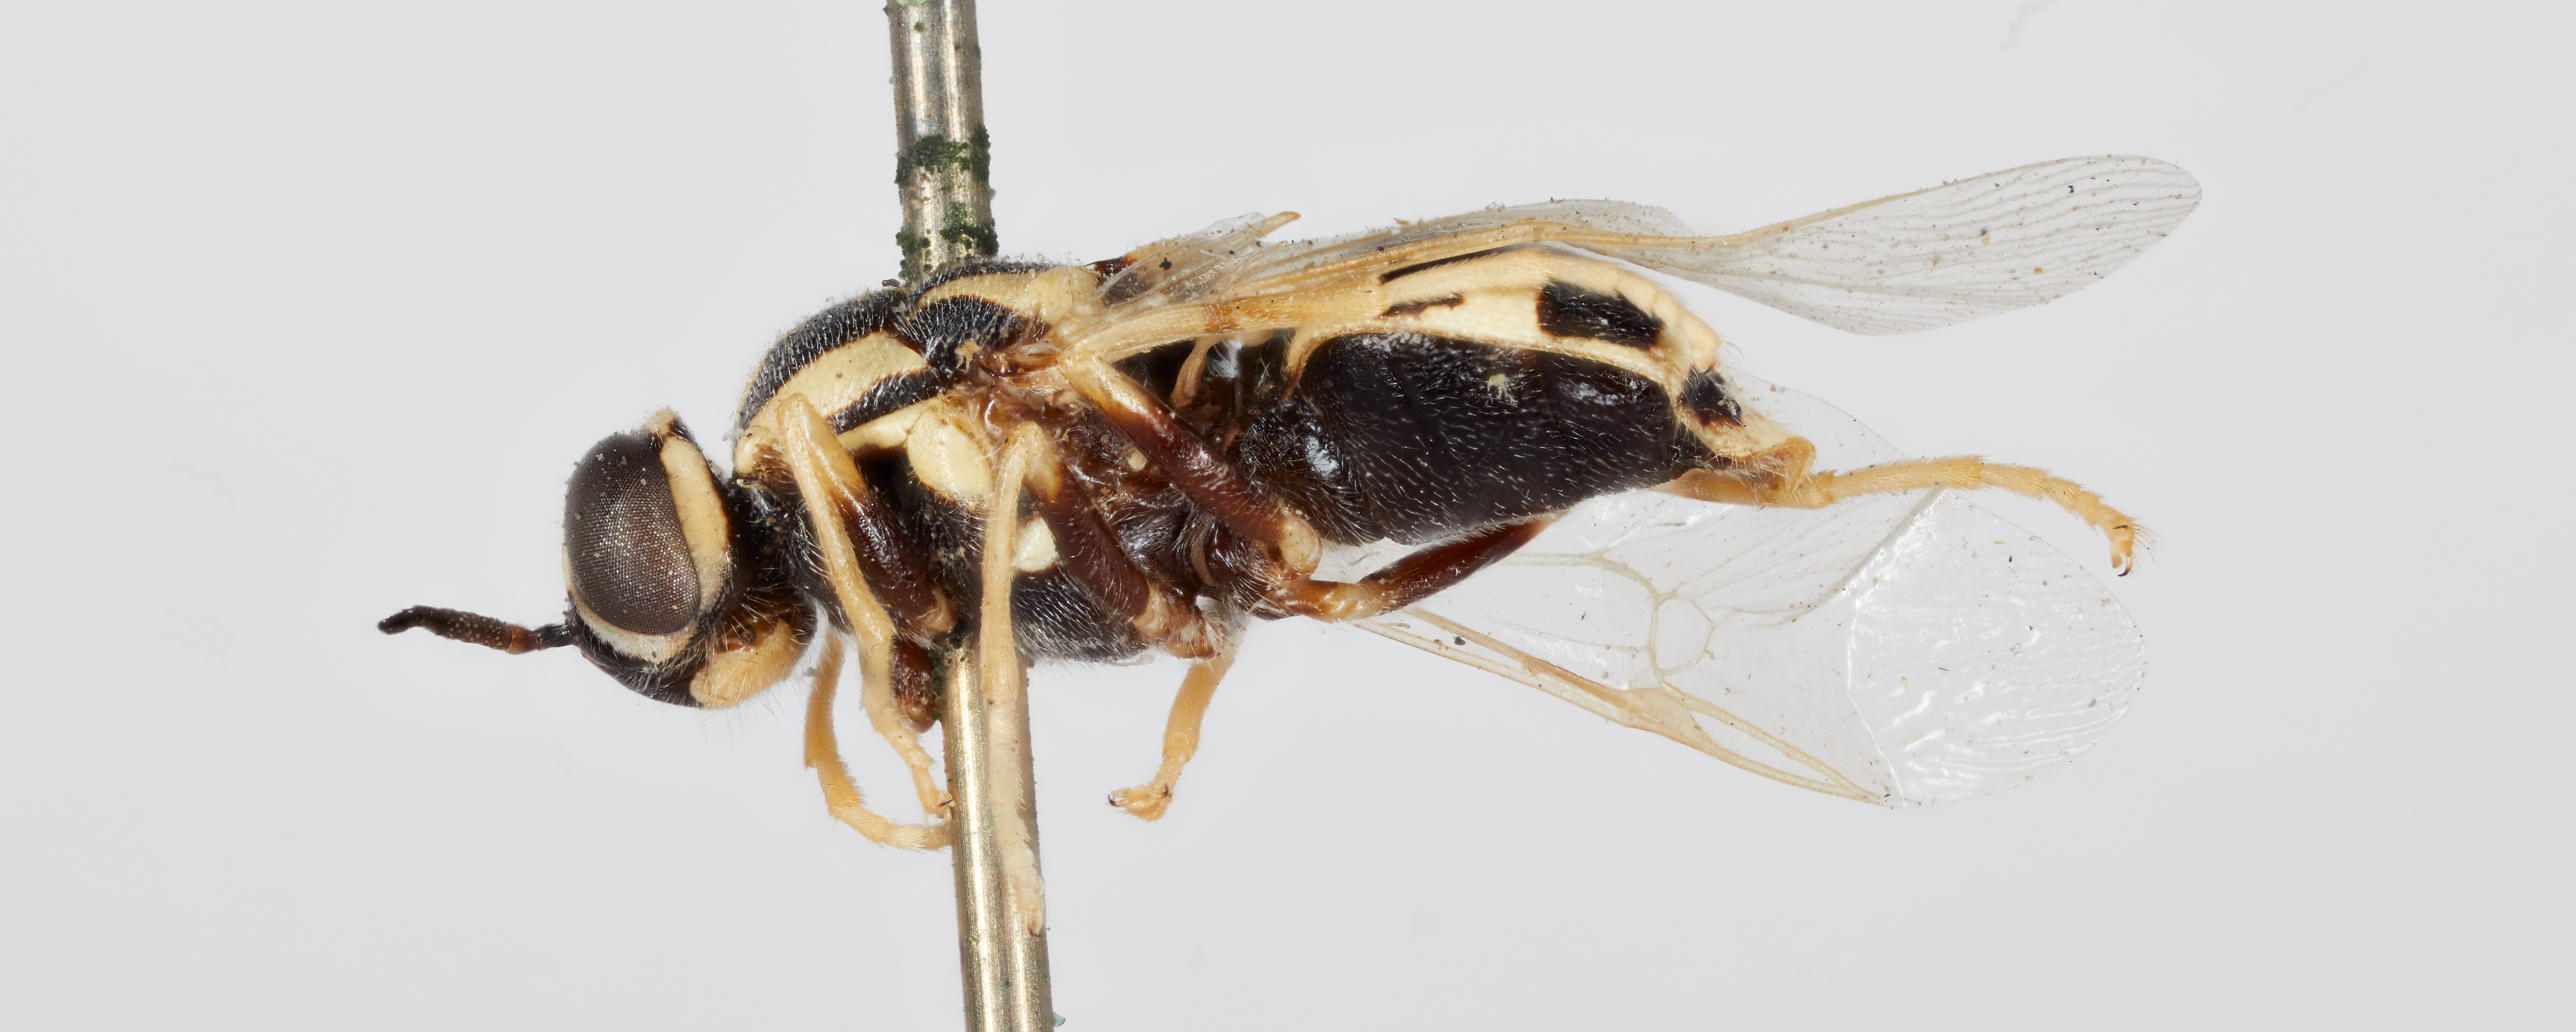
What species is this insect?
Euparyphus atriventris
